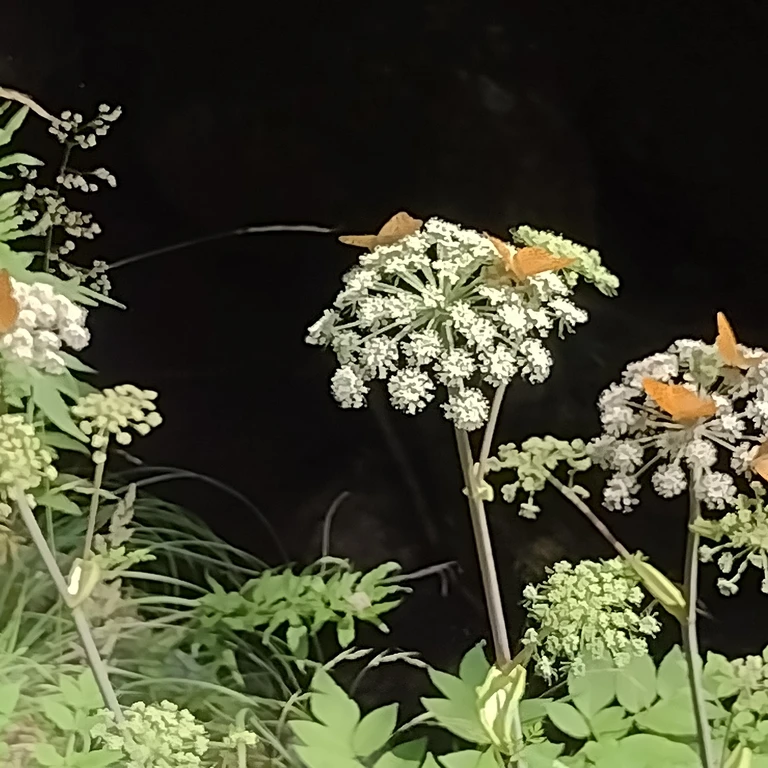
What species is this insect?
Argynnis paphia
